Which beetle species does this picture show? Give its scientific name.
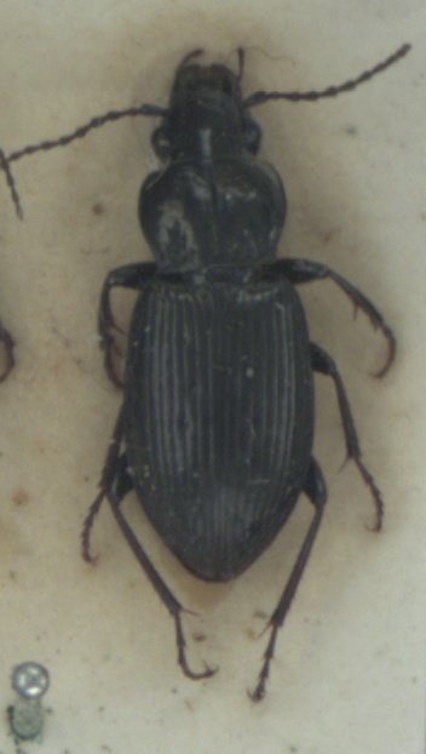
Pterostichus oblongopunctatus
